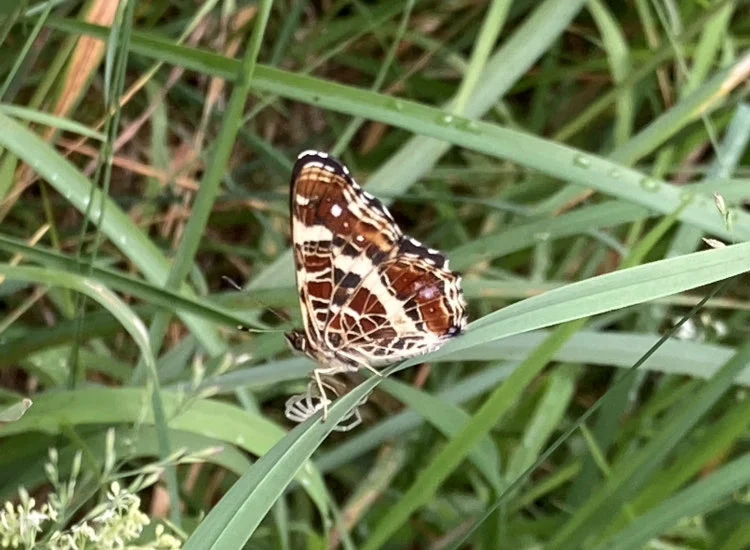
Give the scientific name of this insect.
Araschnia levana
